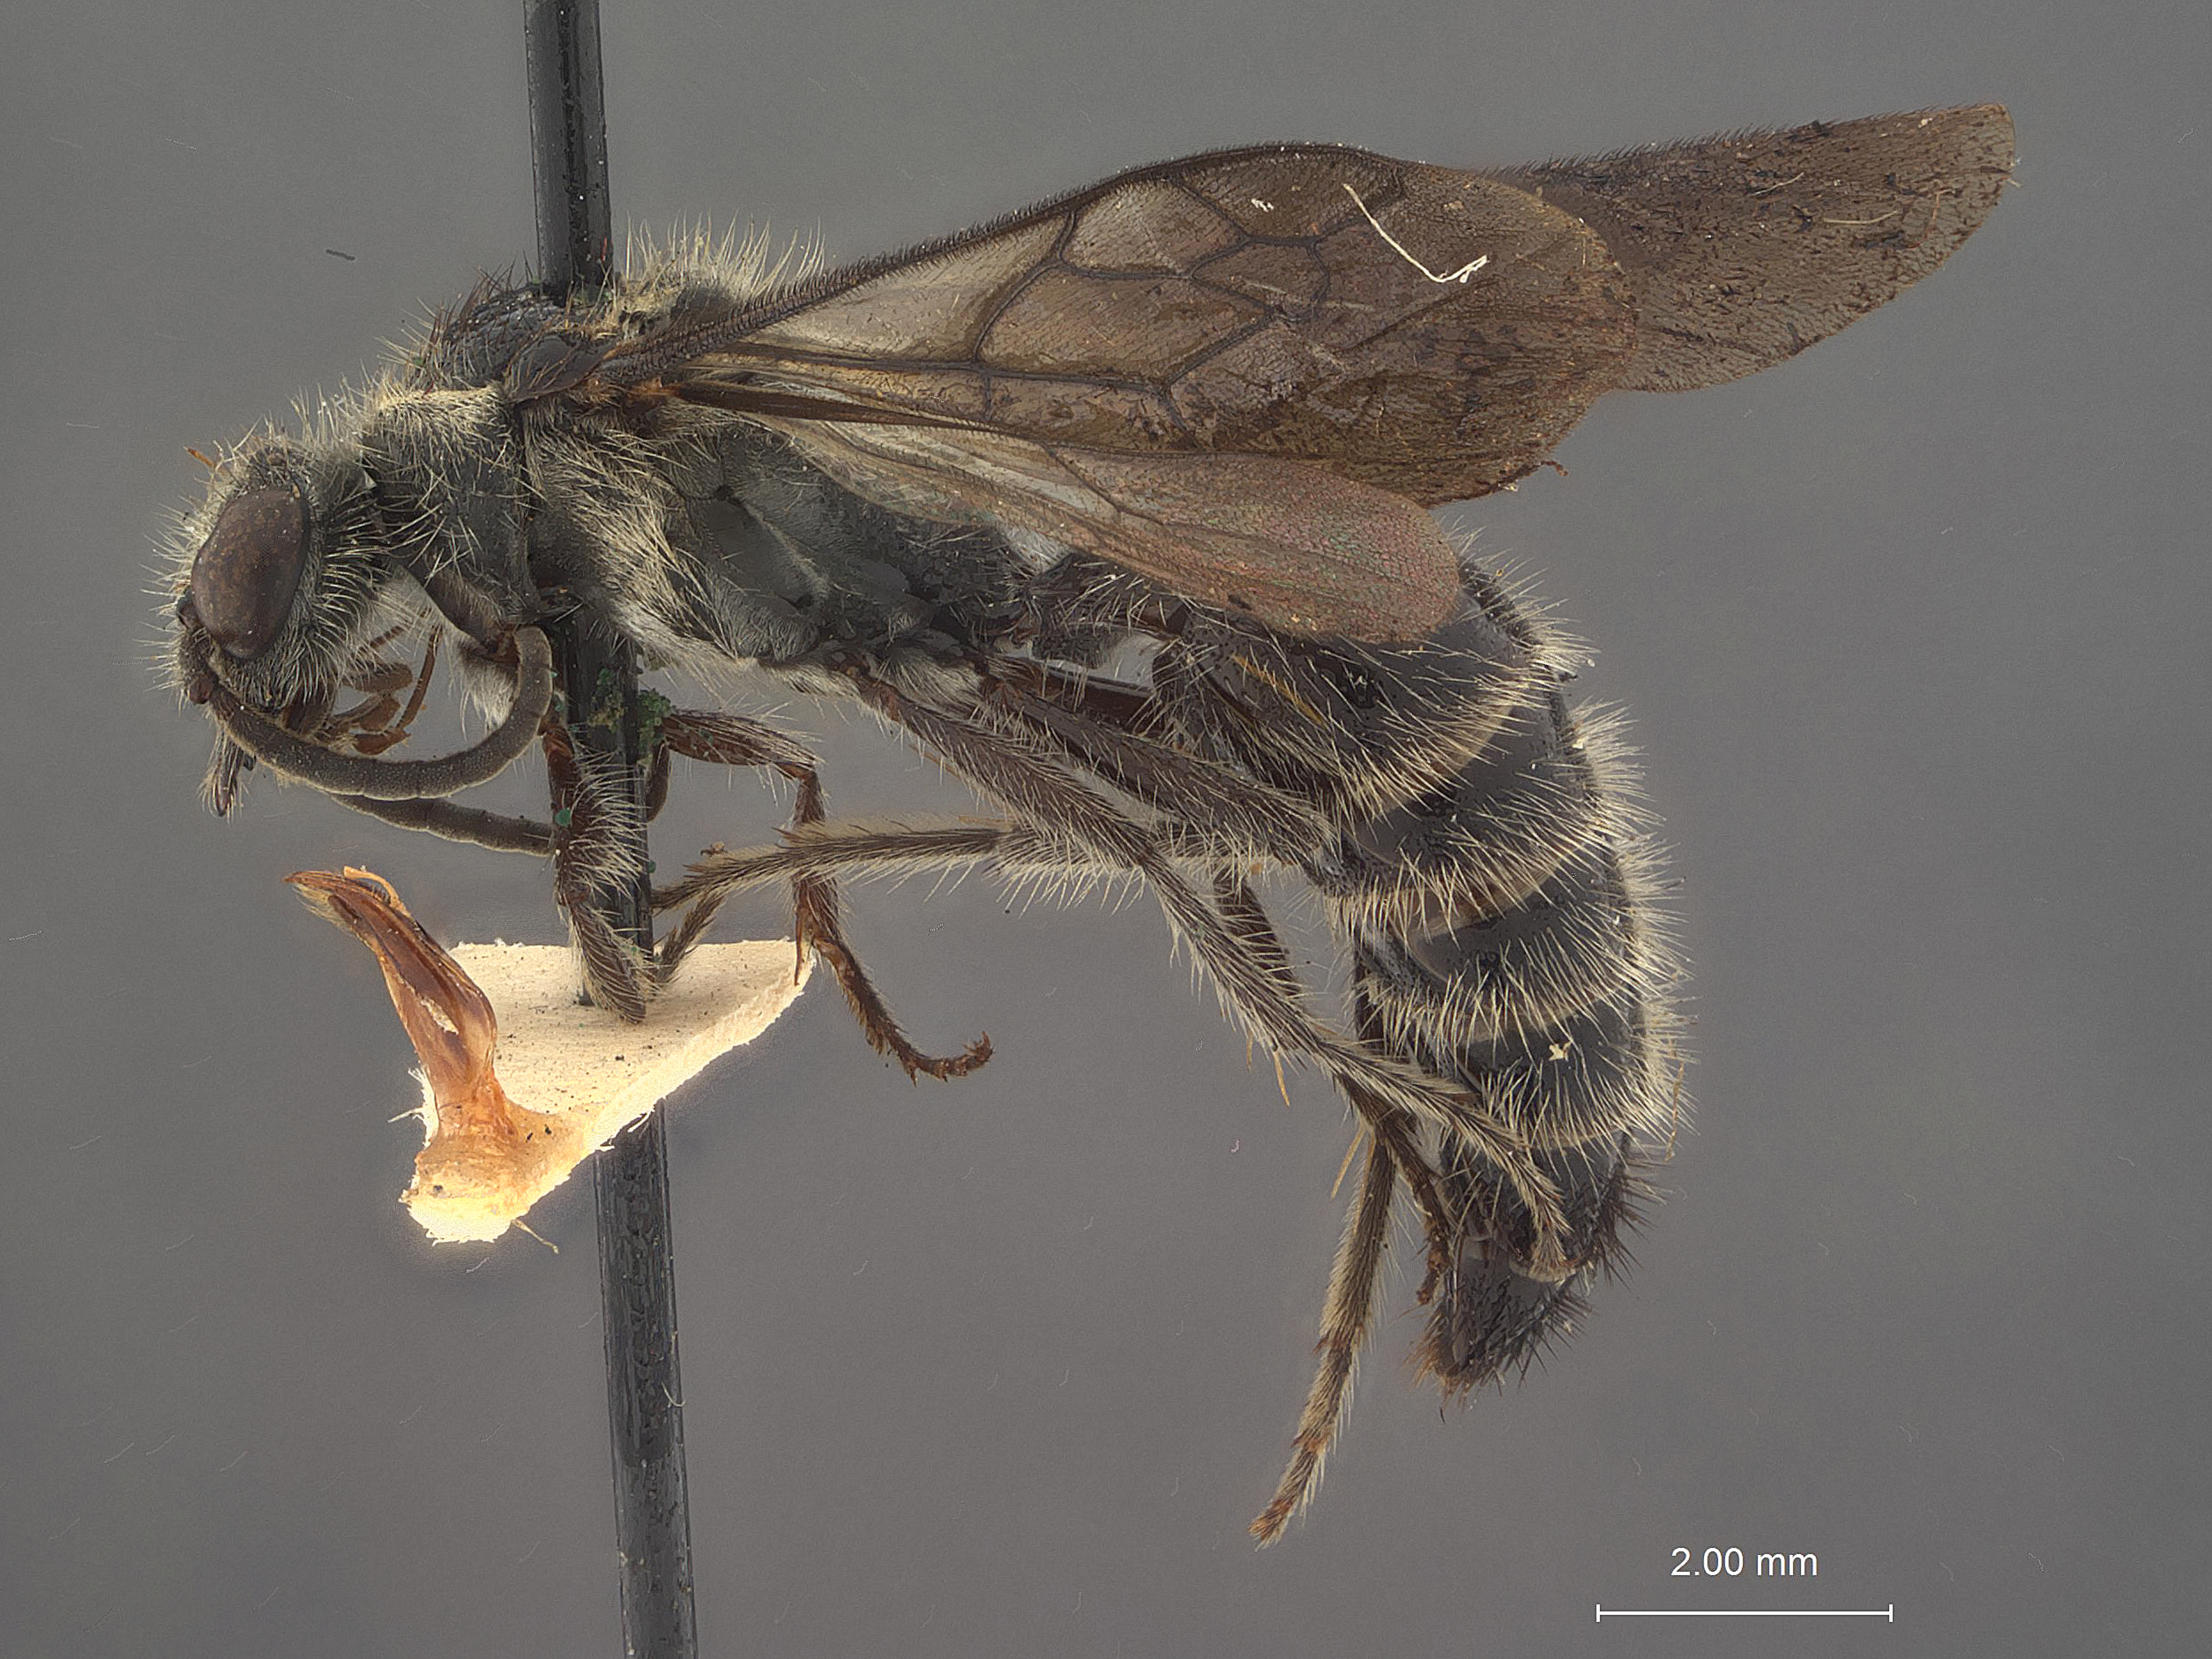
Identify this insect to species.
Timulla nigerrima
